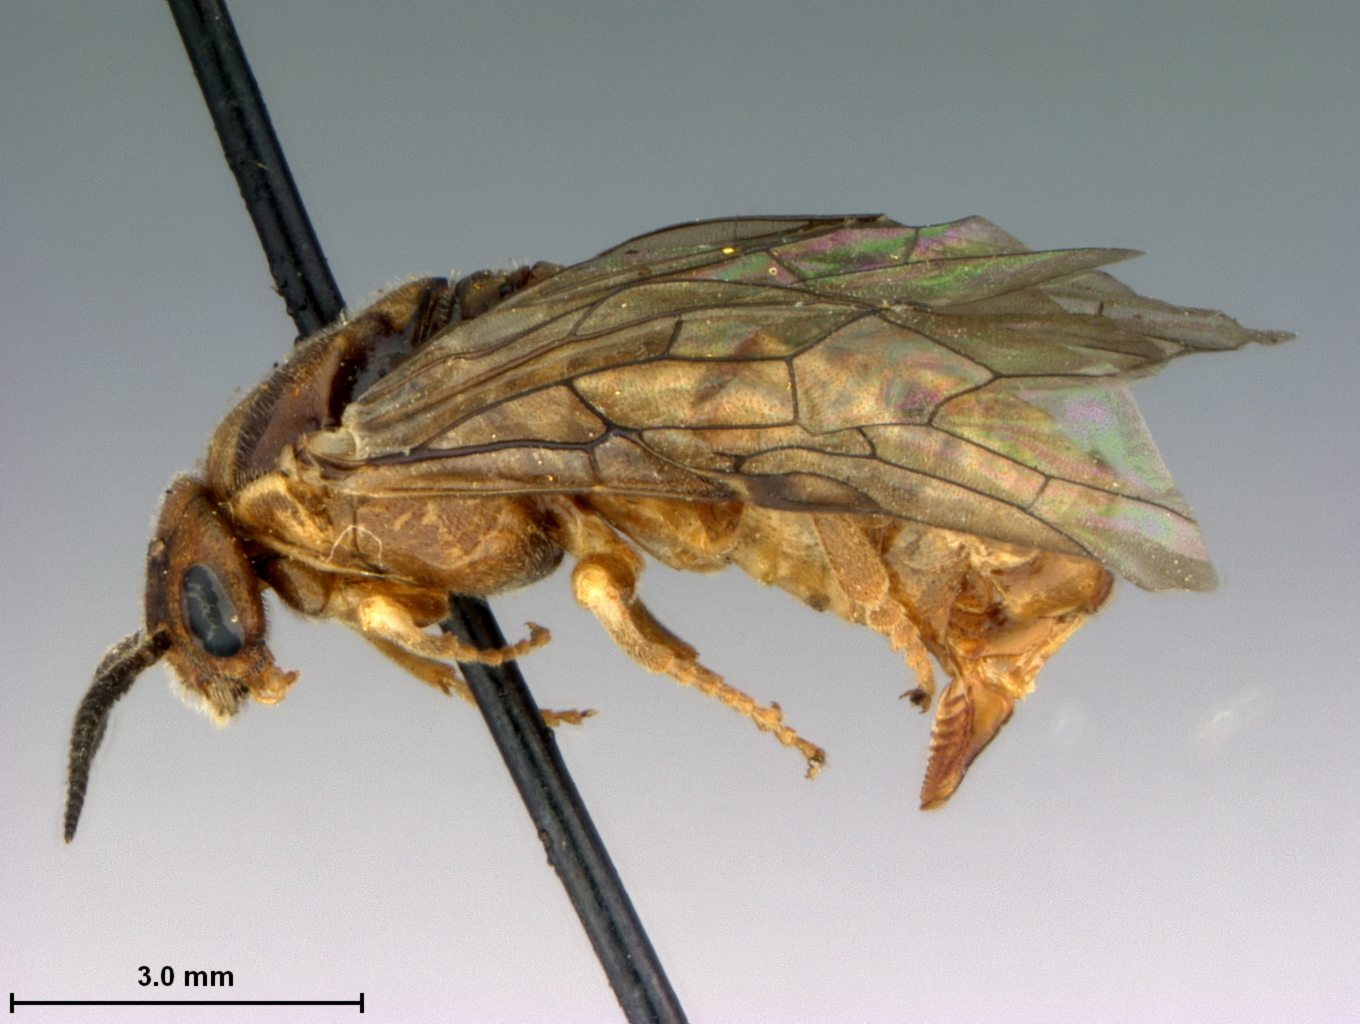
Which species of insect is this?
Neodiprion taedae
